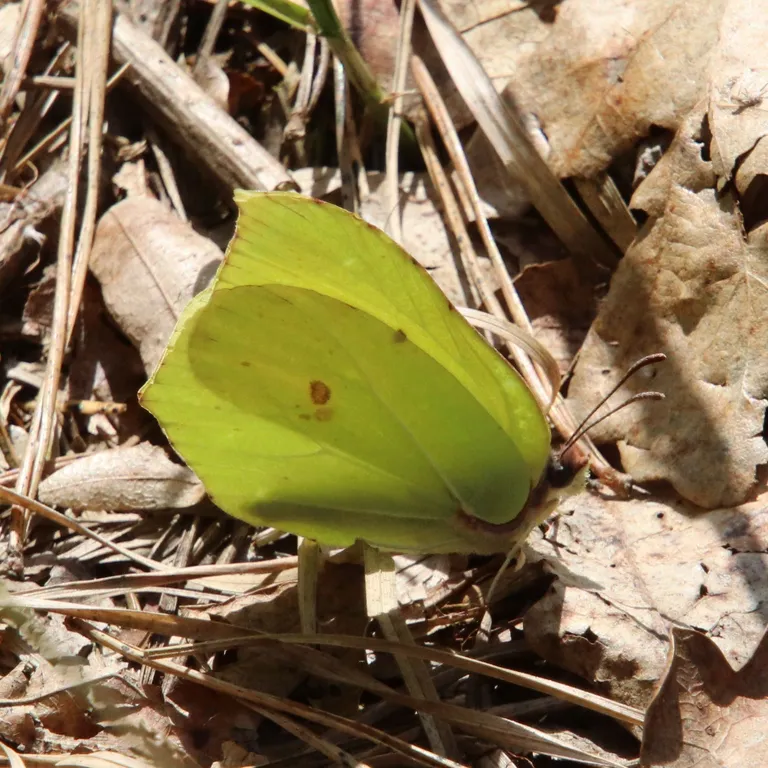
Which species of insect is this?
Gonepteryx rhamni
